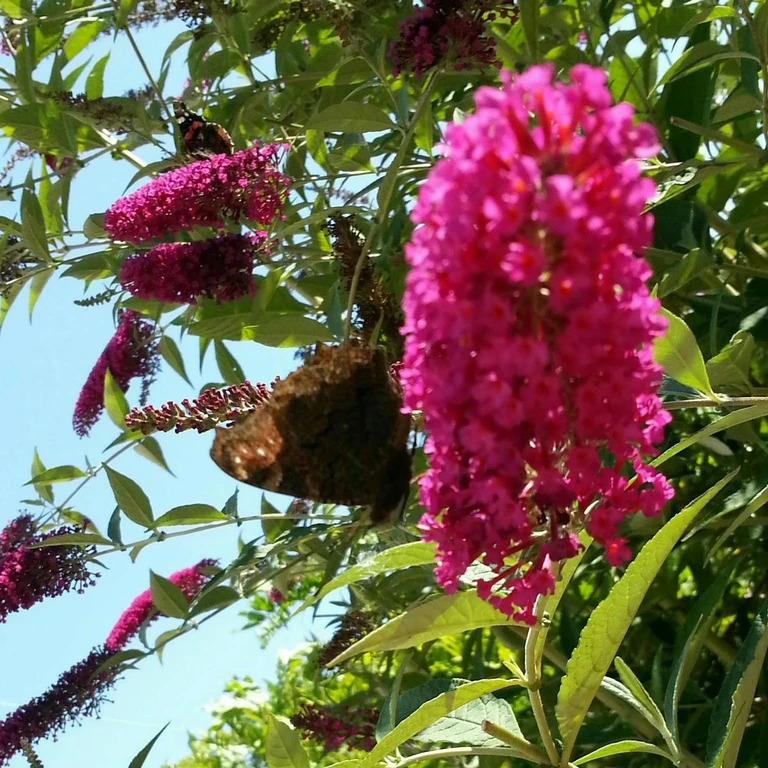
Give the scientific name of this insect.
Aglais io
